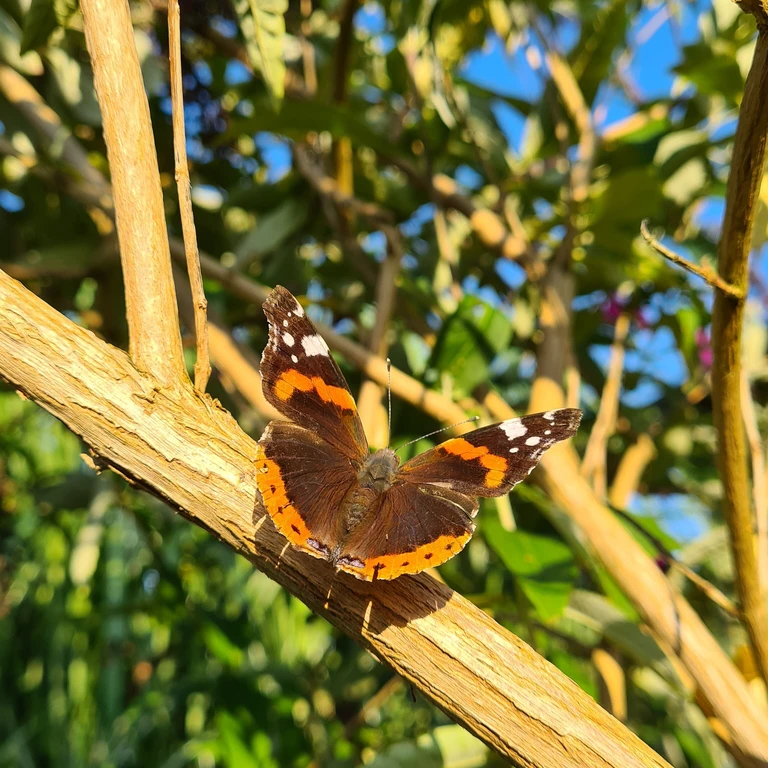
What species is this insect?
Vanessa atalanta
